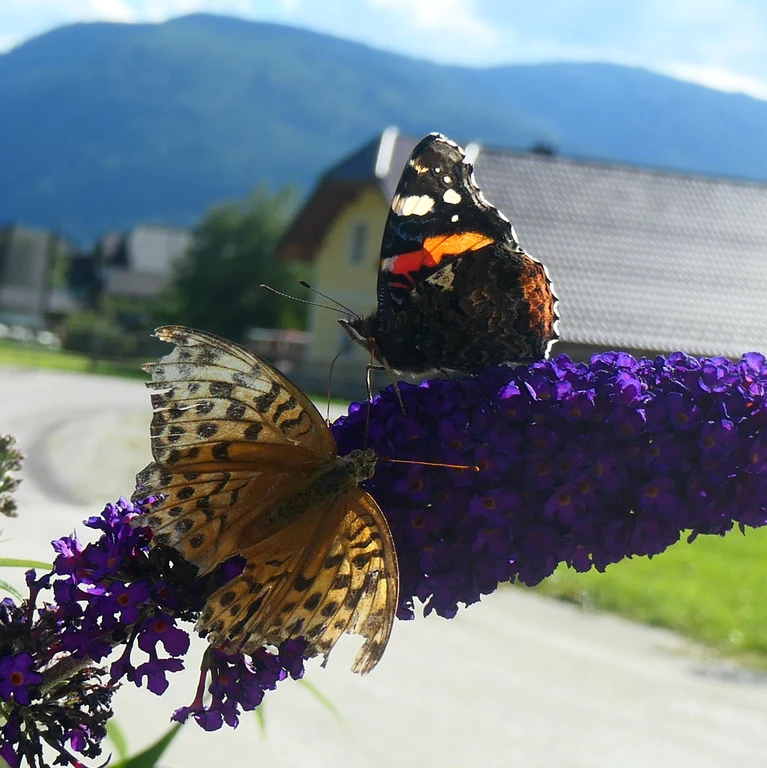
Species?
Vanessa atalanta
